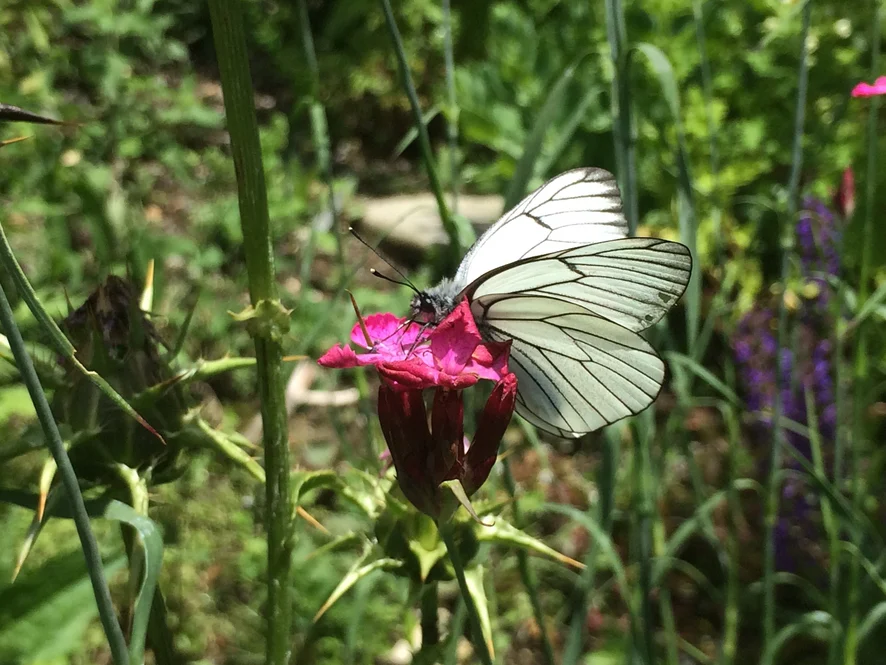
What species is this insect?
Aporia crataegi
